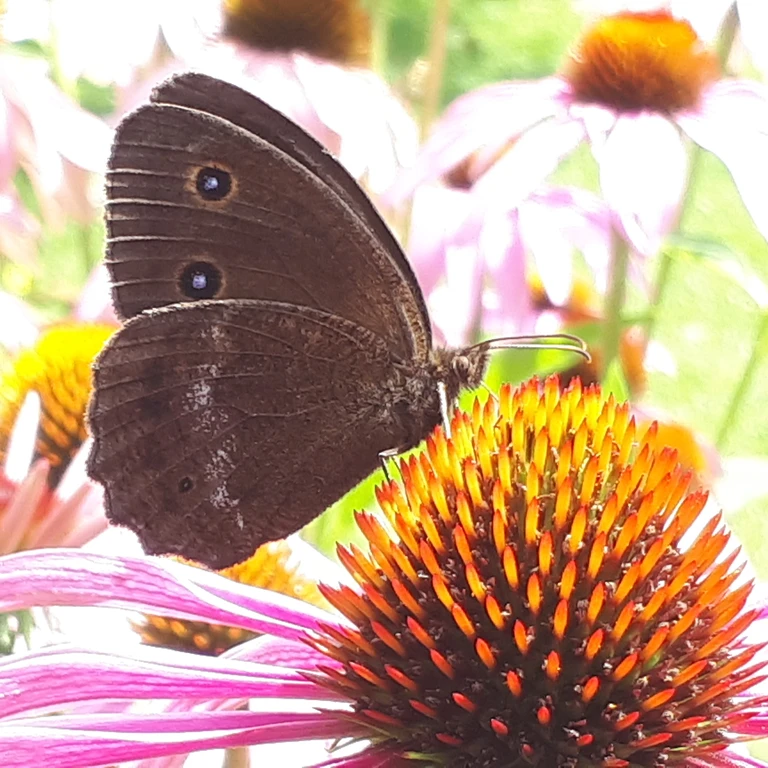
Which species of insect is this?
Minois dryas
